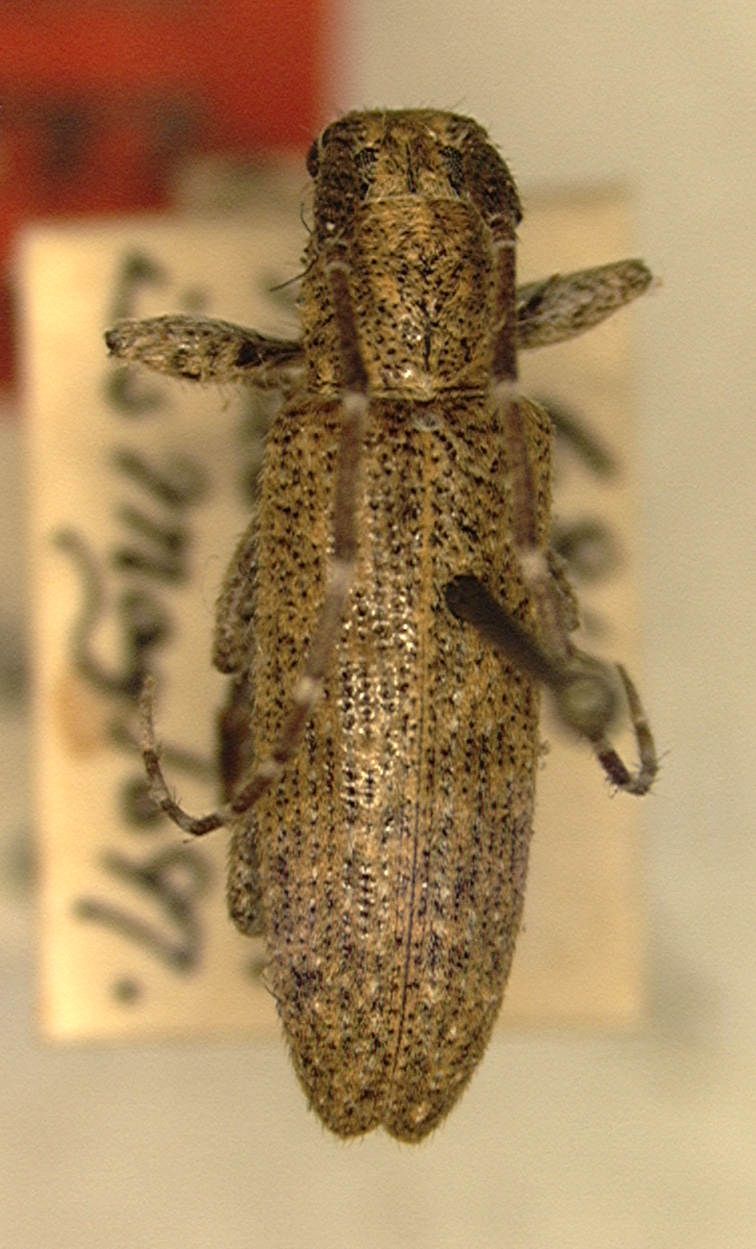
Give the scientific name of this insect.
Ataxia hubbardi
